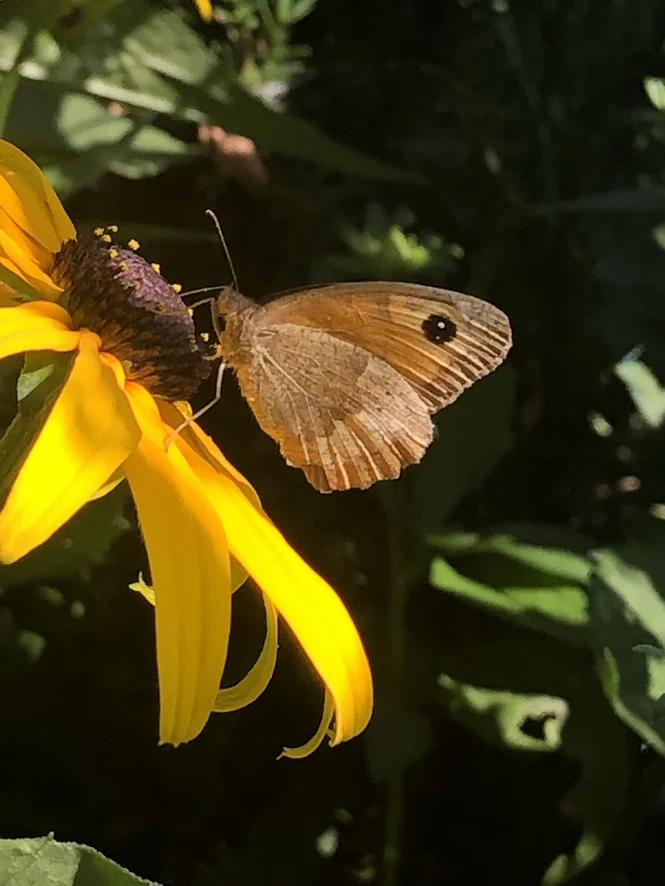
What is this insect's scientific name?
Maniola jurtina
